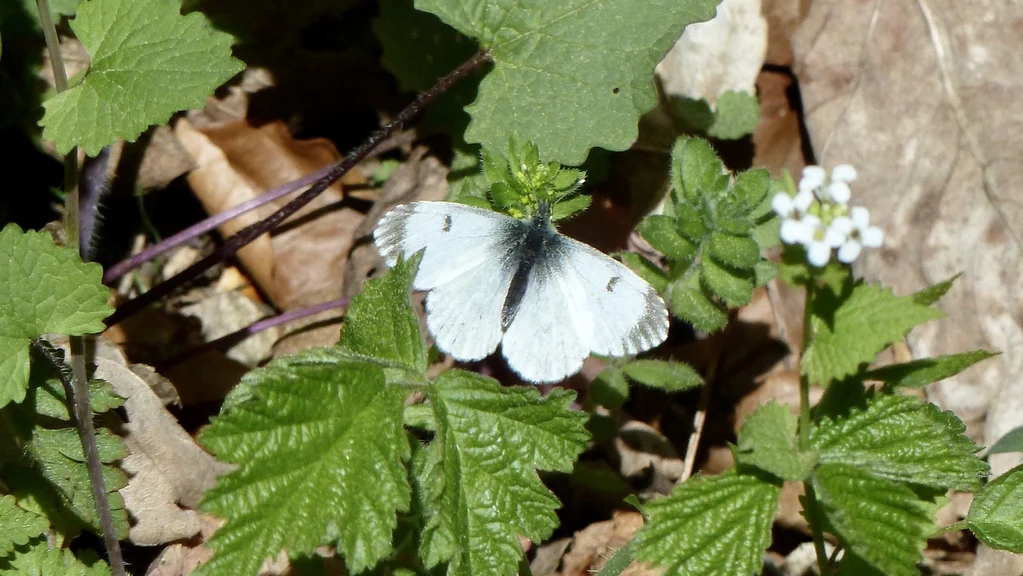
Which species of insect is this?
Anthocharis cardamines
